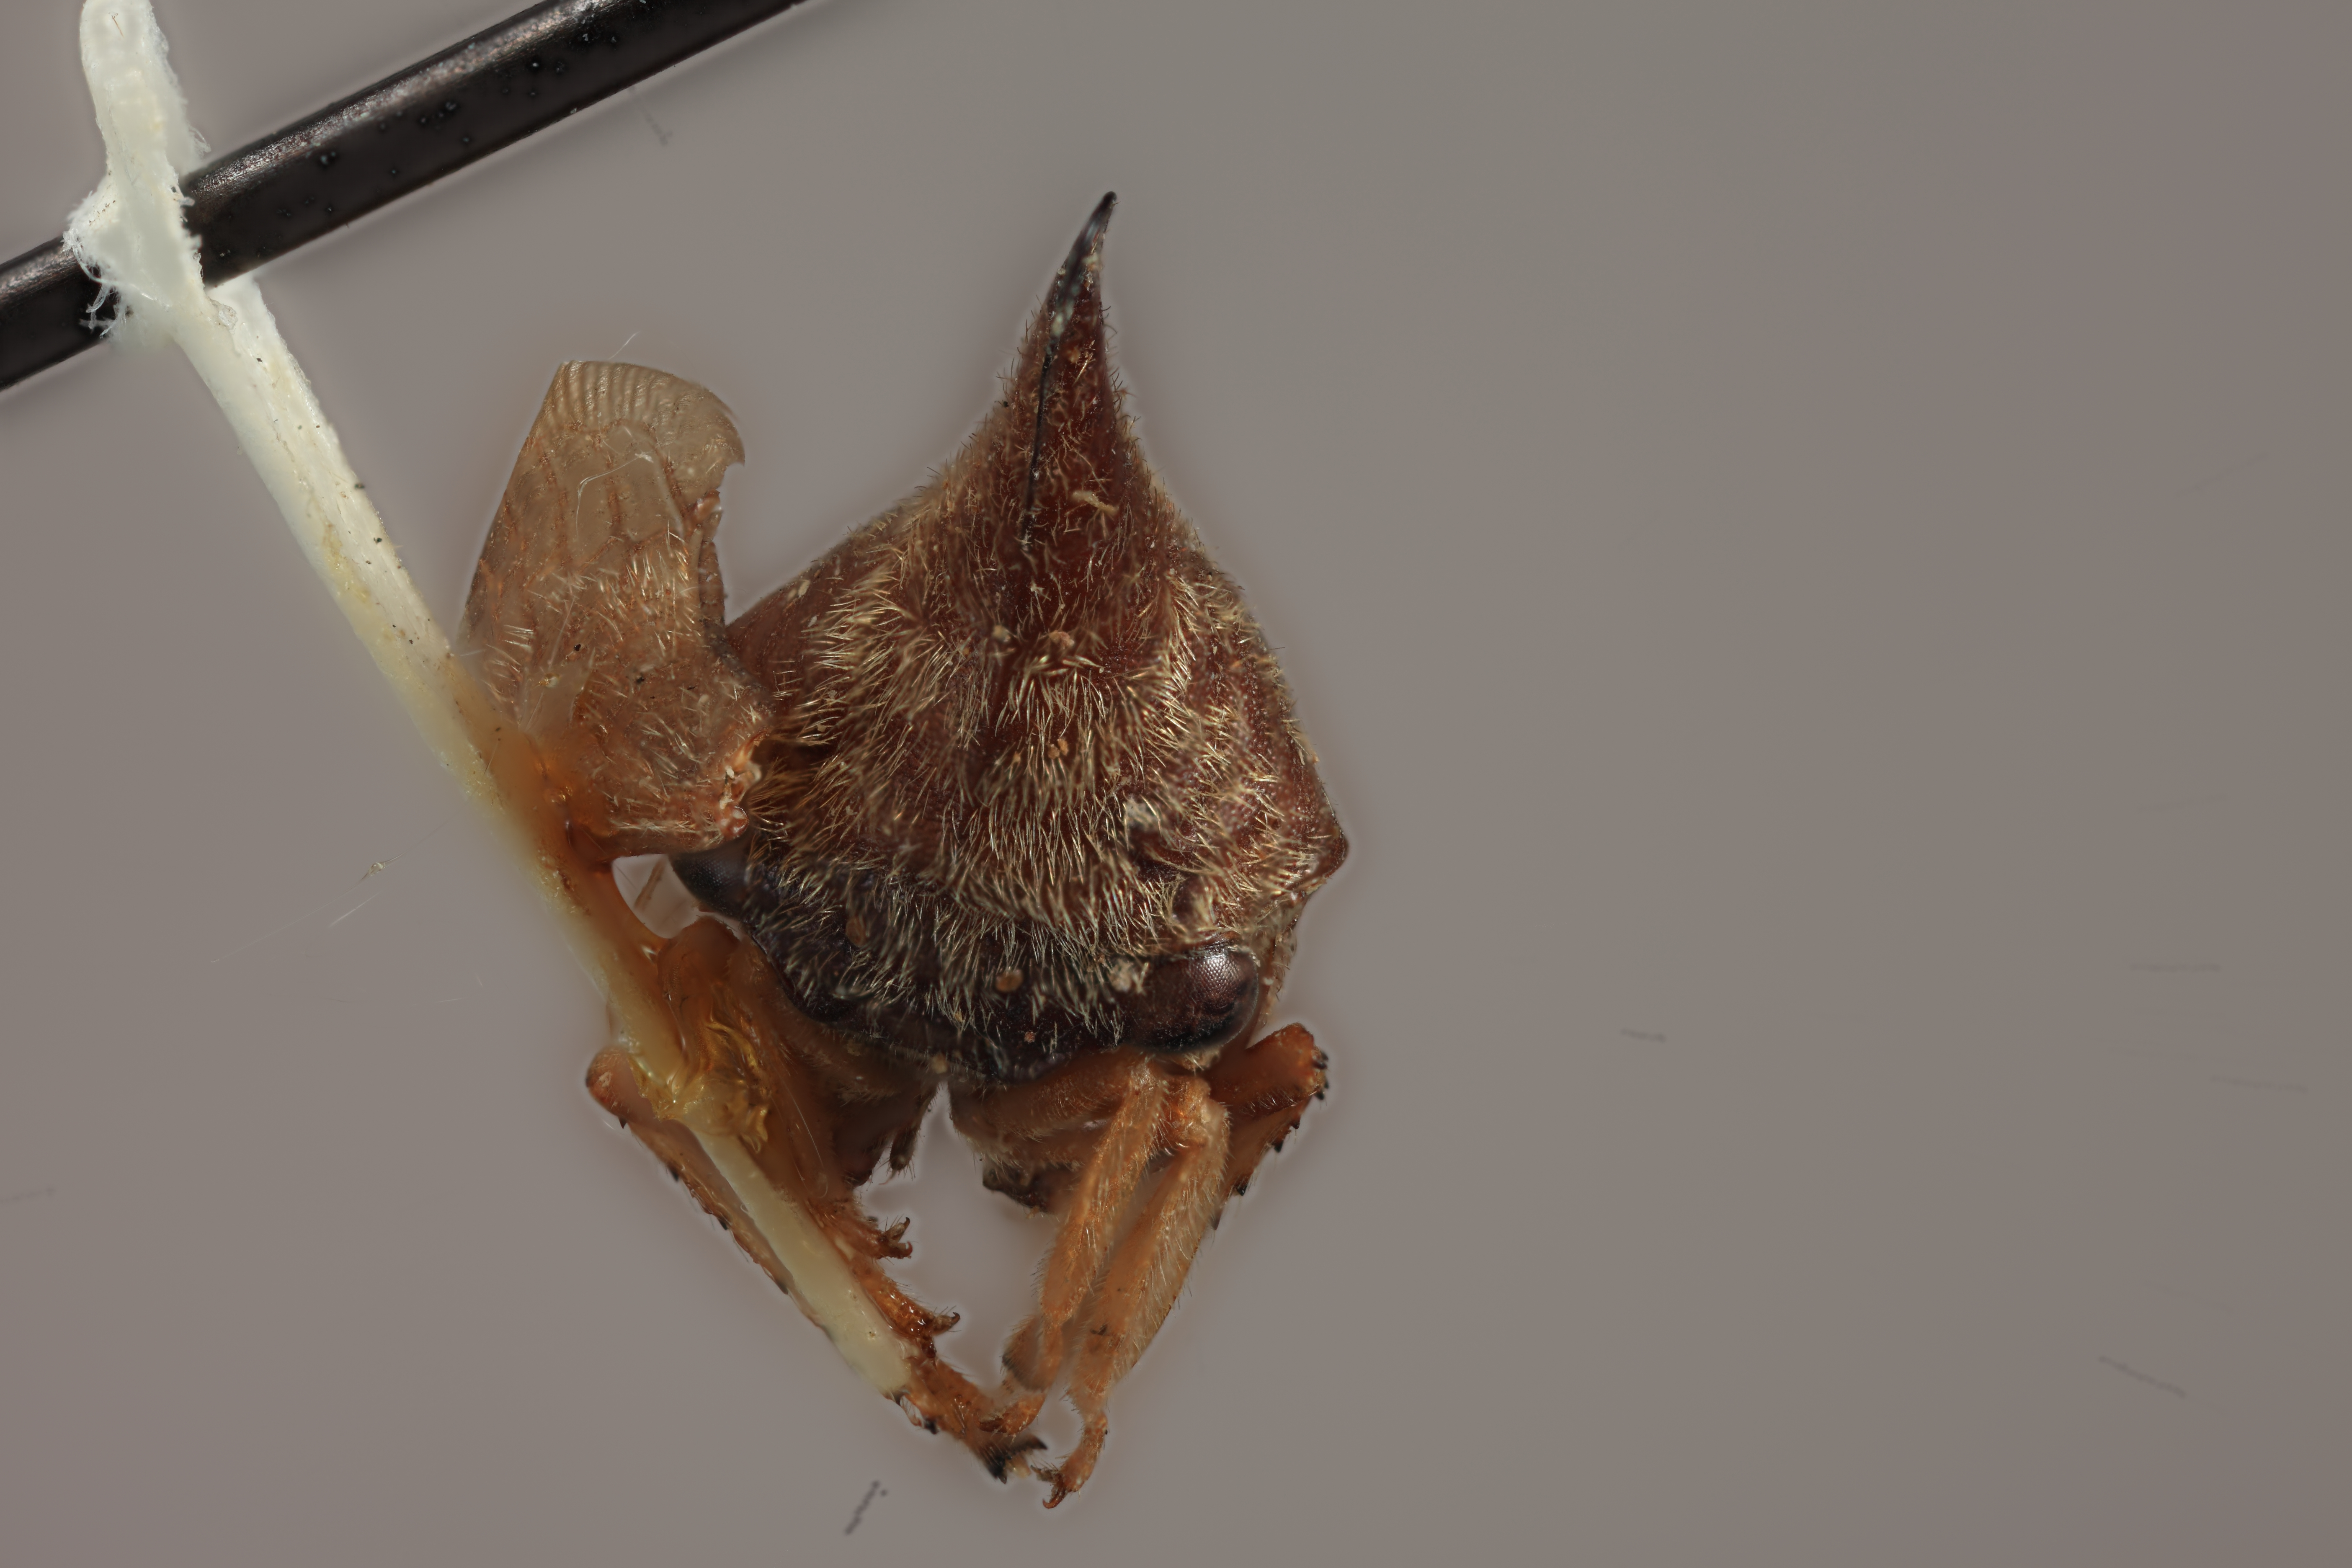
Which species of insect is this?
Guayaquila vexator
